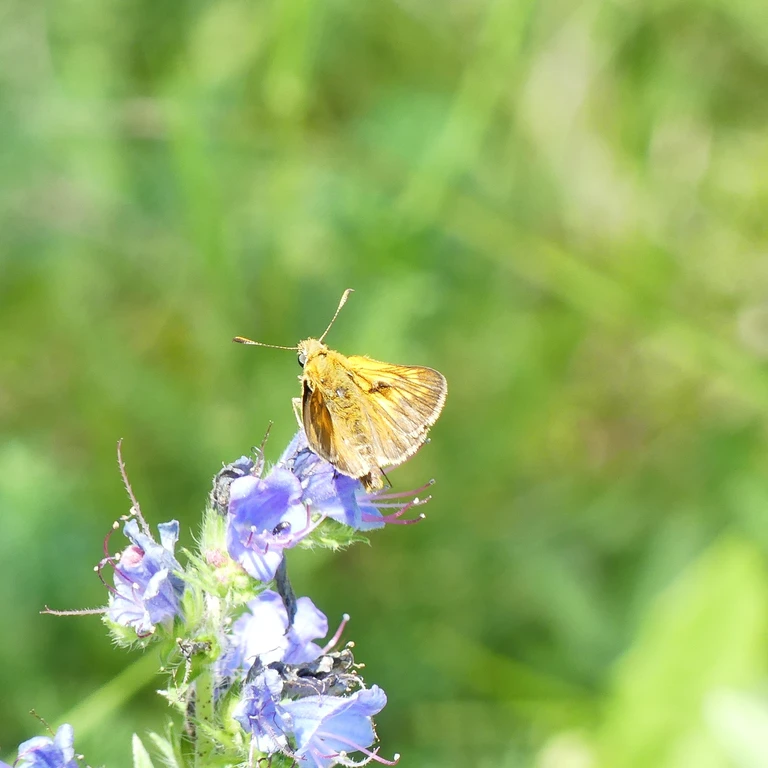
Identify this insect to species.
Ochlodes sylvanus (also Ochlodes venata)
